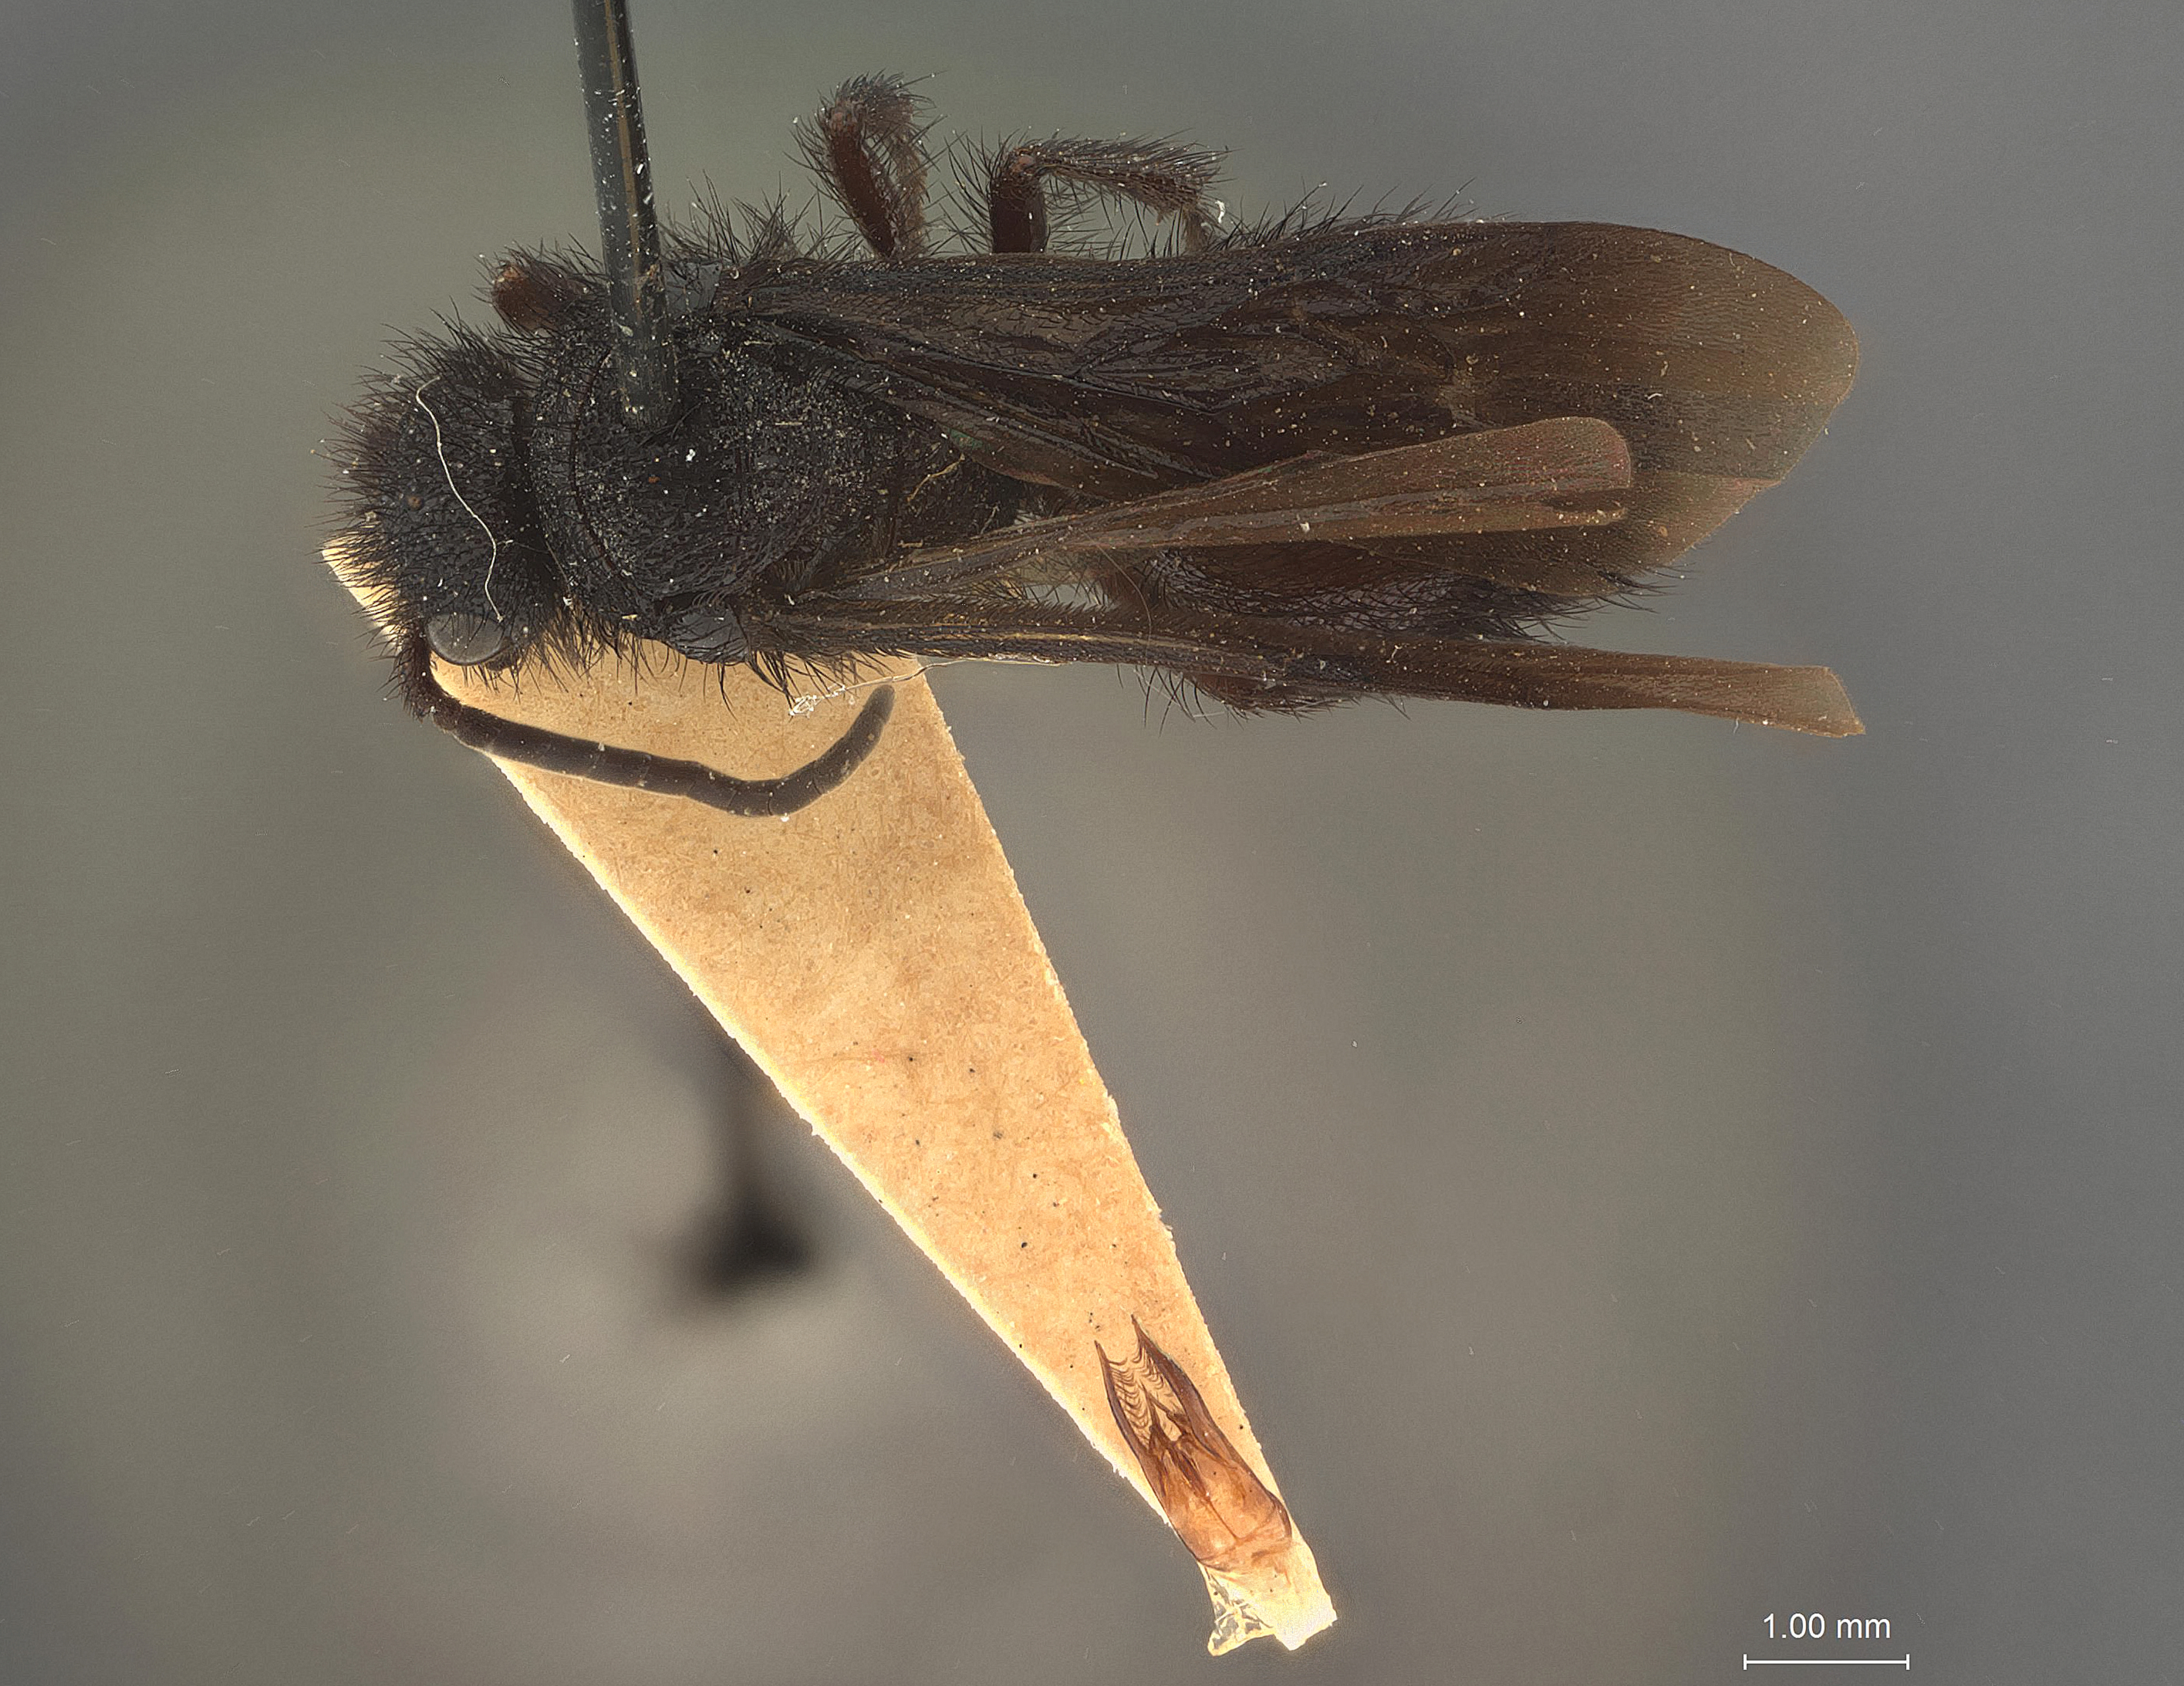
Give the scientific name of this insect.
Pseudomethoca nigricula
